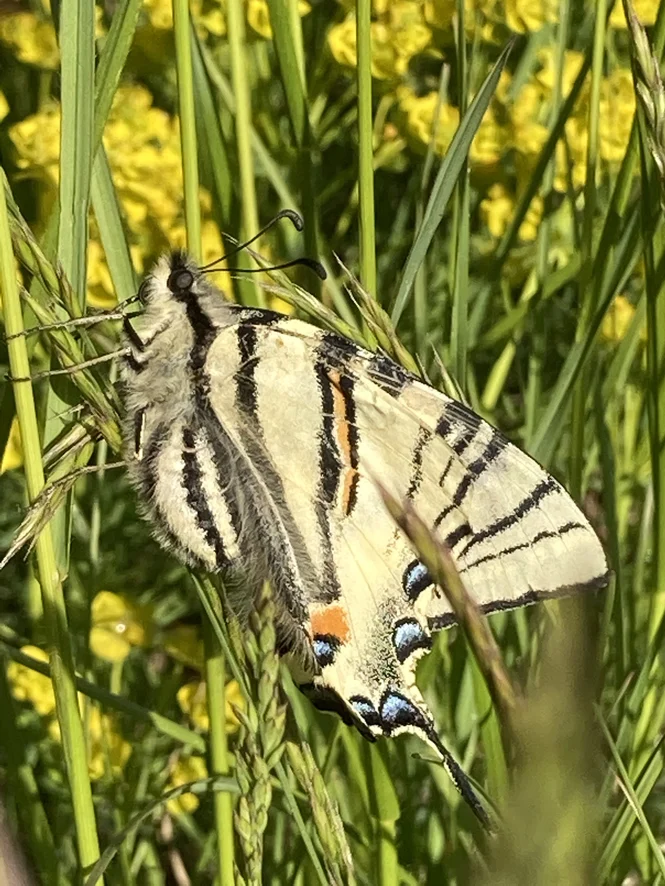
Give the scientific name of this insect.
Iphiclides podalirius
